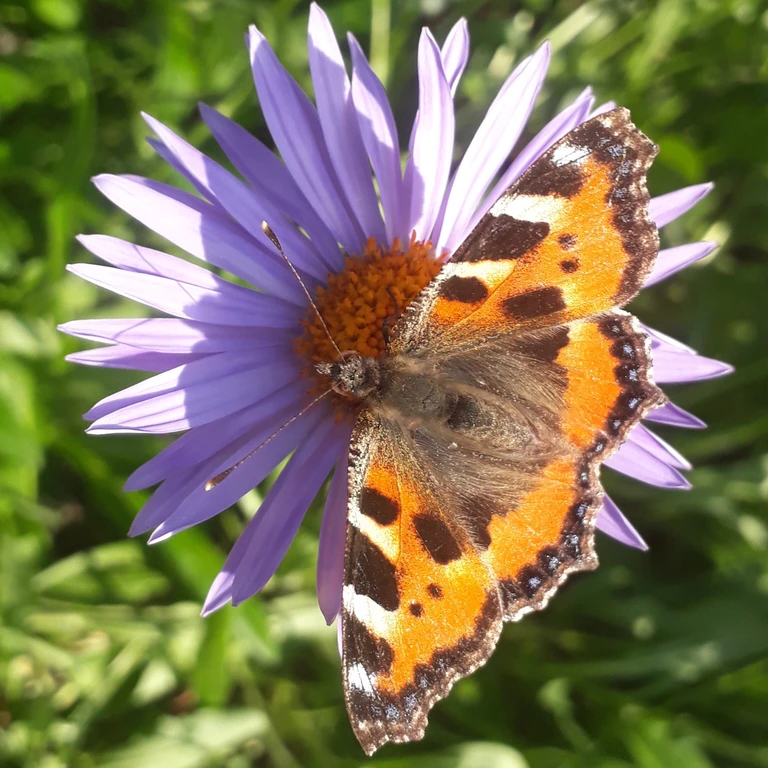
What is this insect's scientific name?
Aglais urticae
